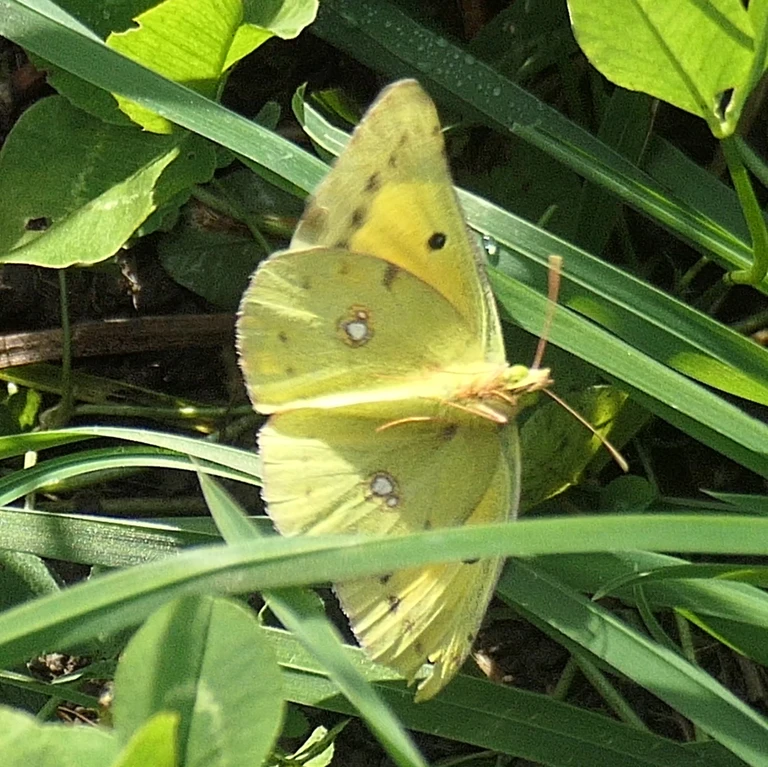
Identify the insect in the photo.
Colias croceus
